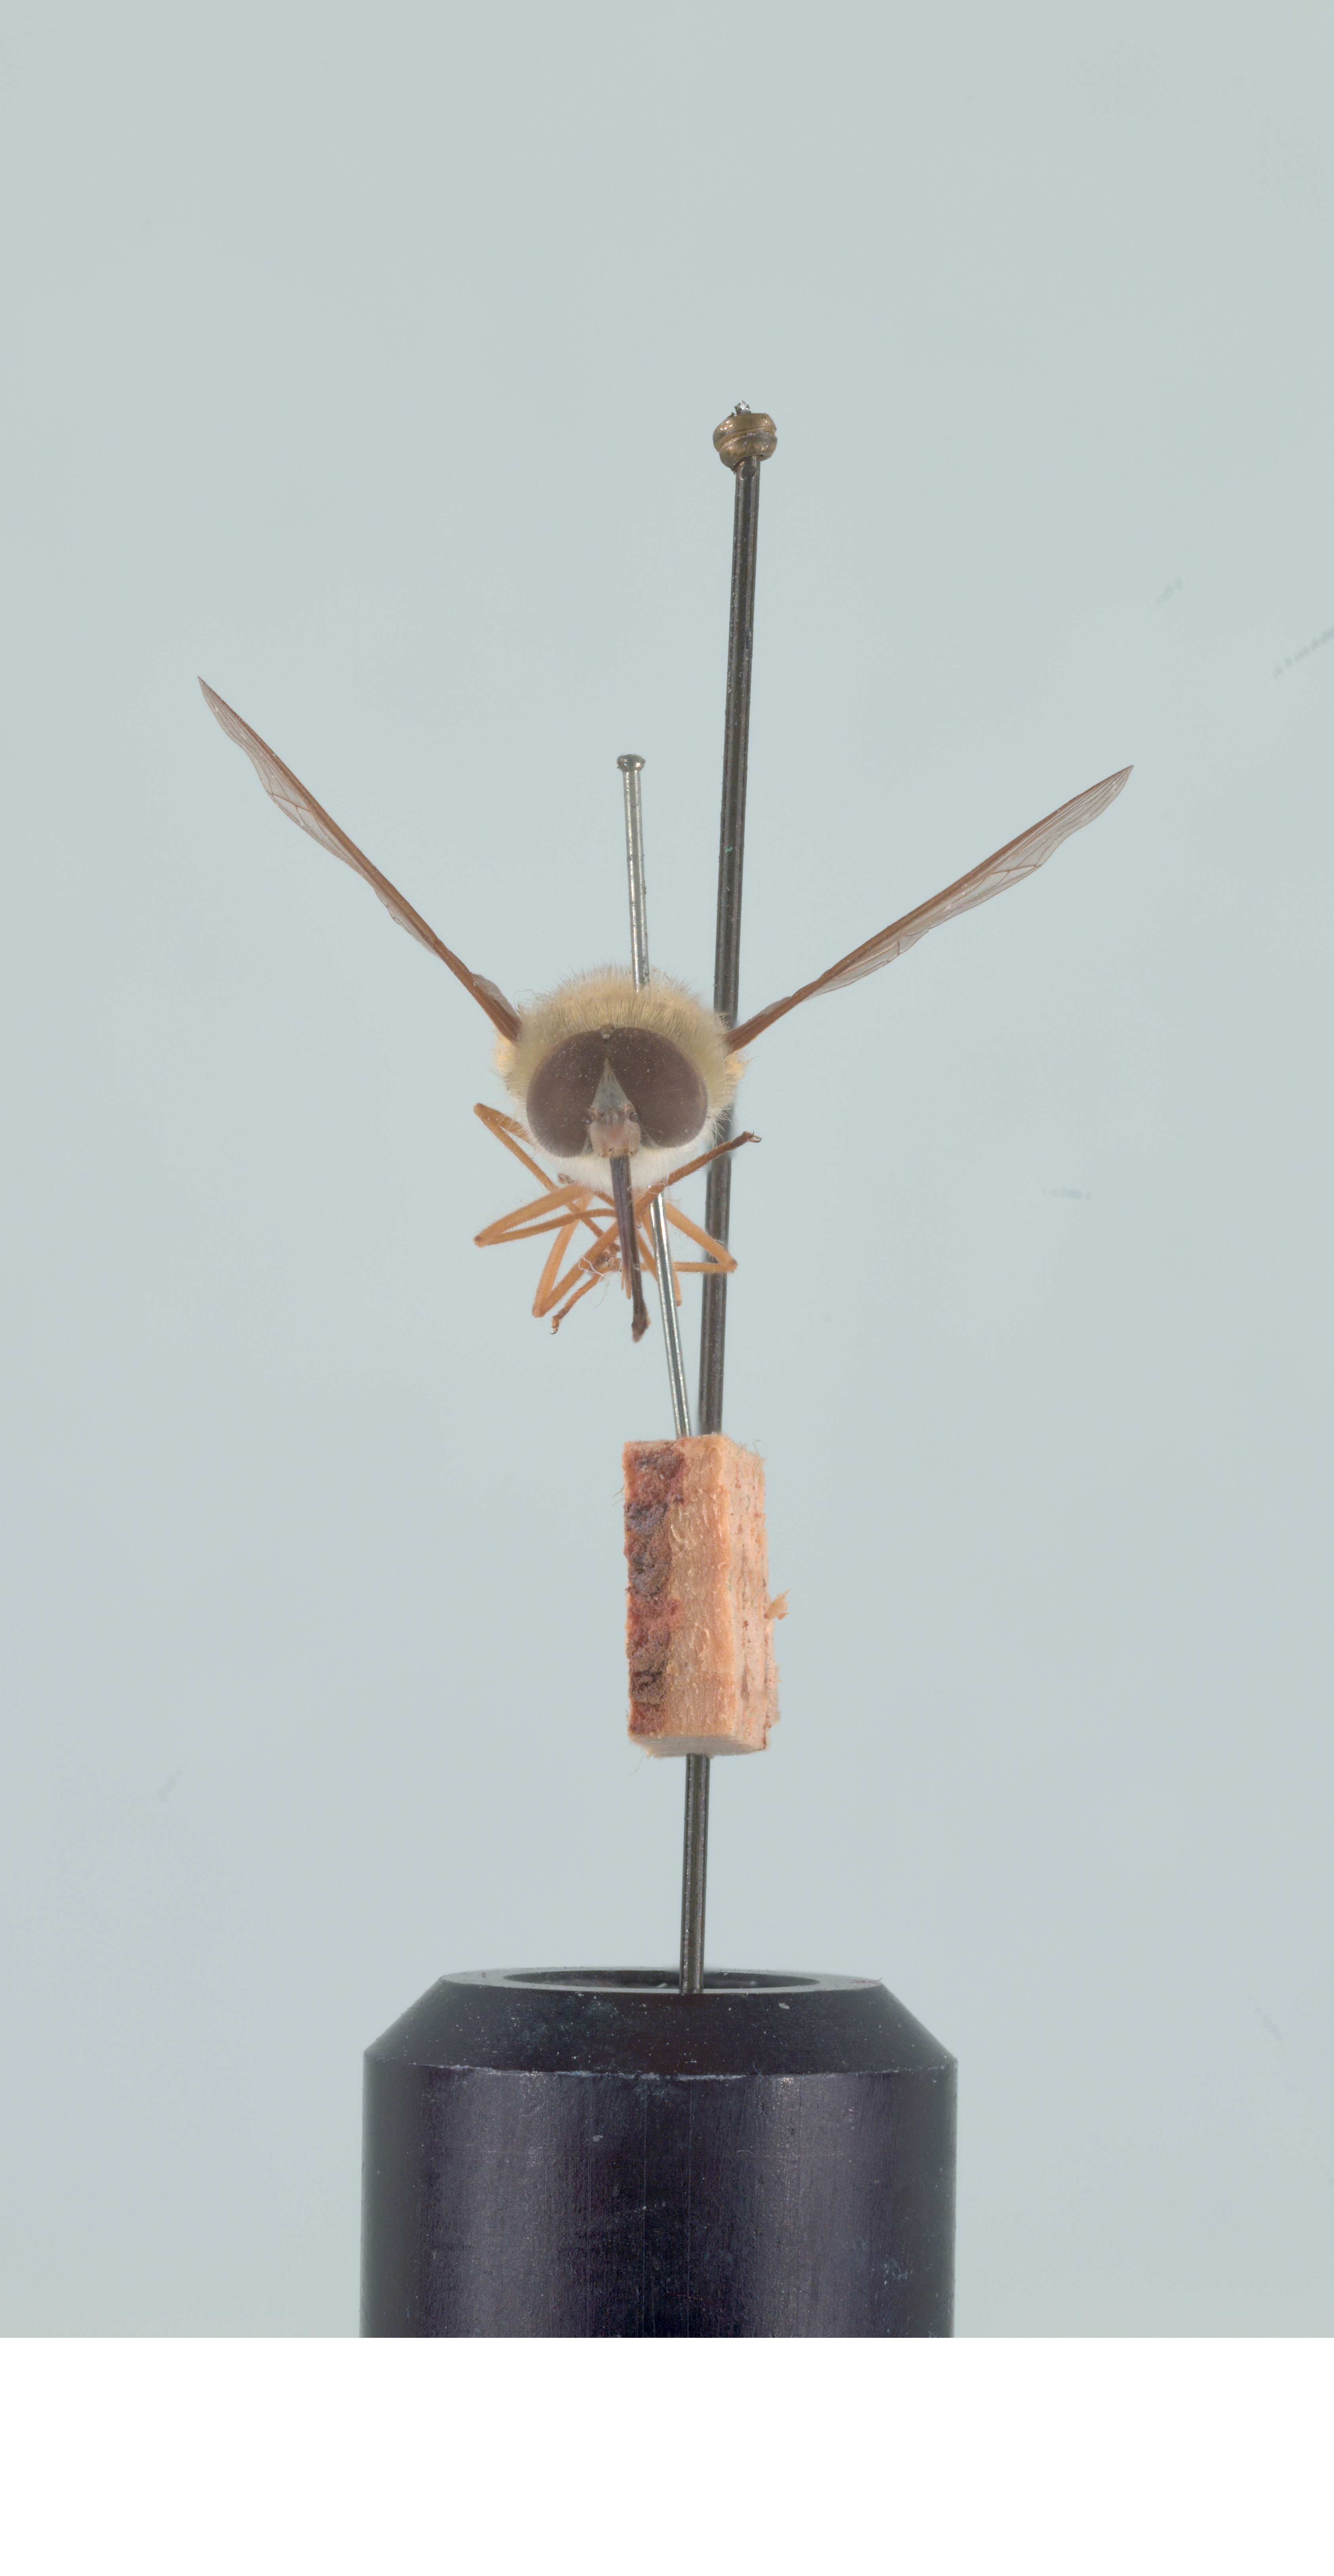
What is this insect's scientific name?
Trichophthalma punctata
